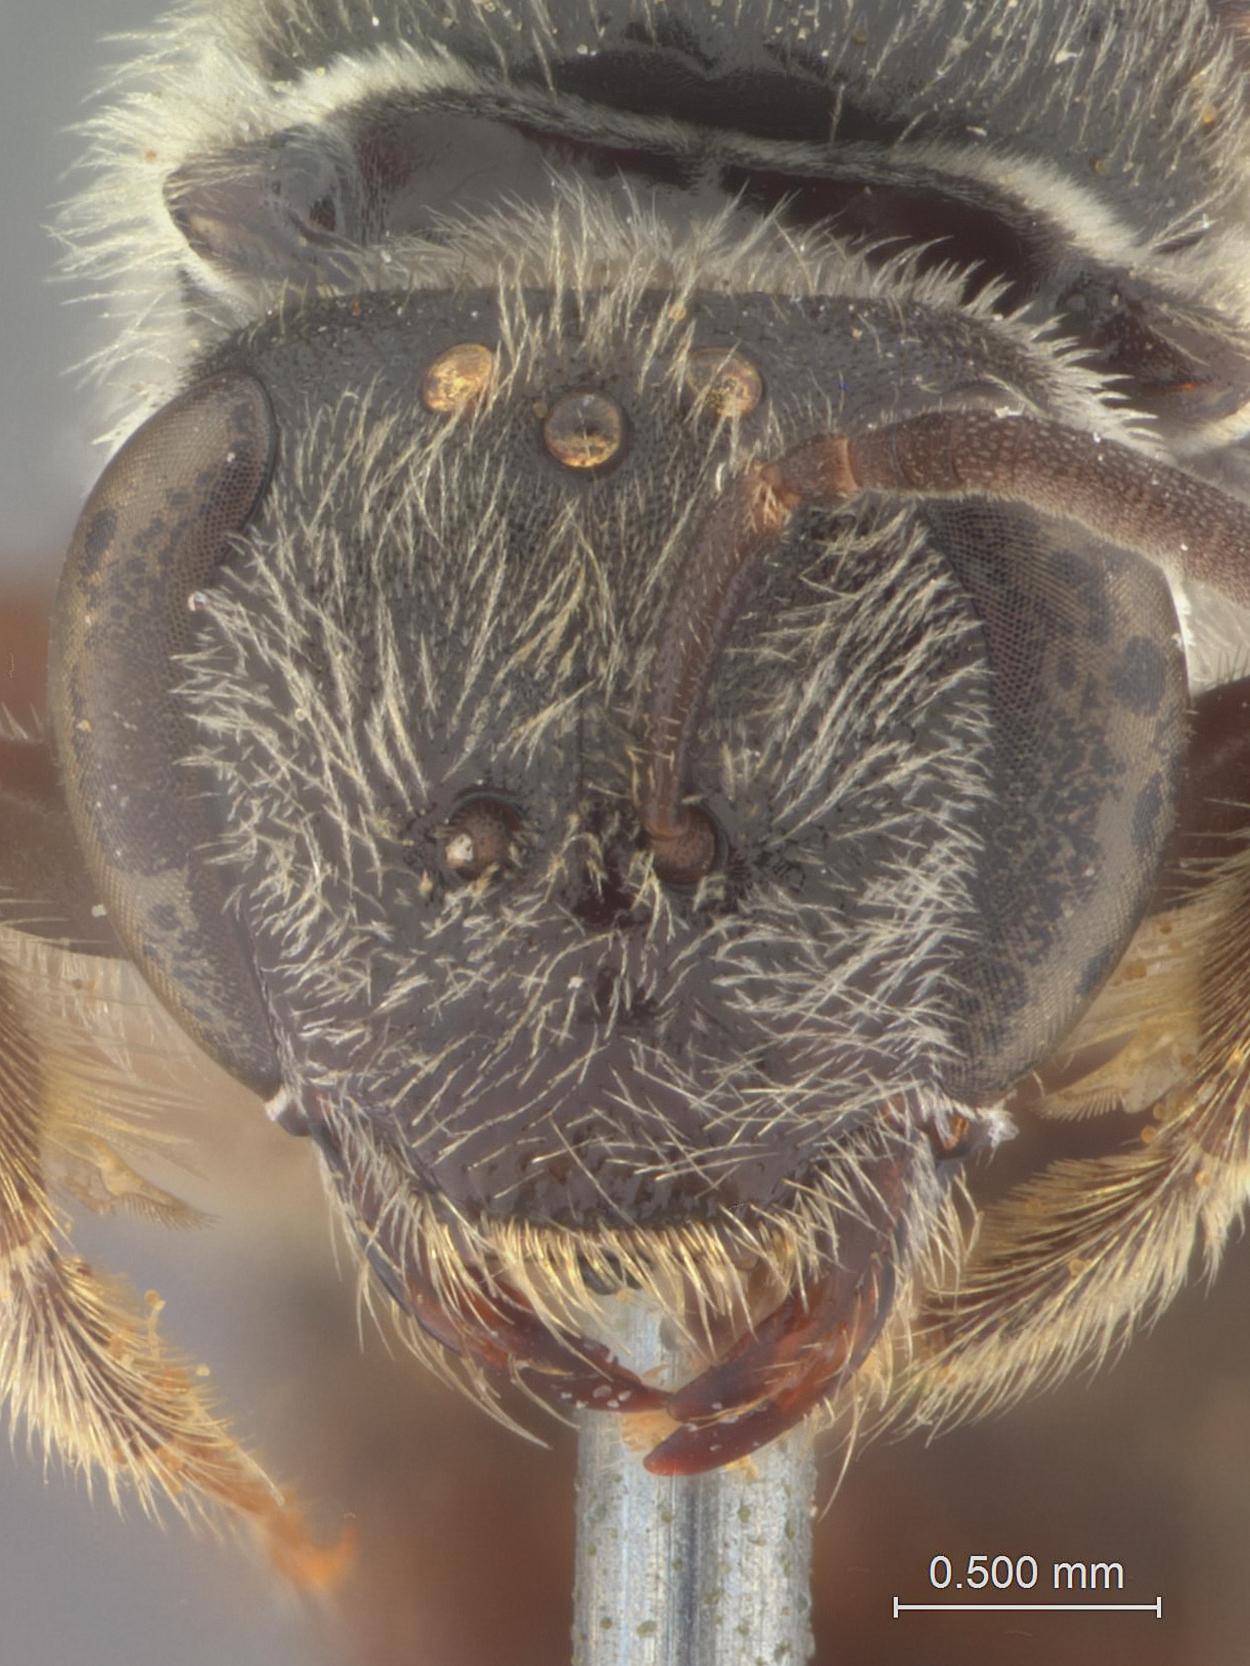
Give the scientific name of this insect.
Halictus arcuatus
